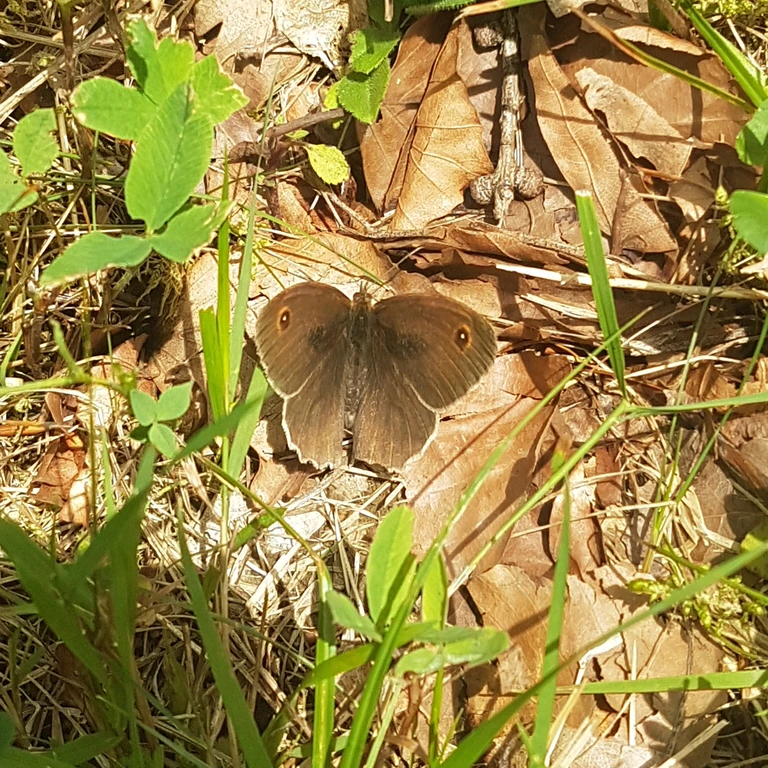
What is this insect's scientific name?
Maniola jurtina
